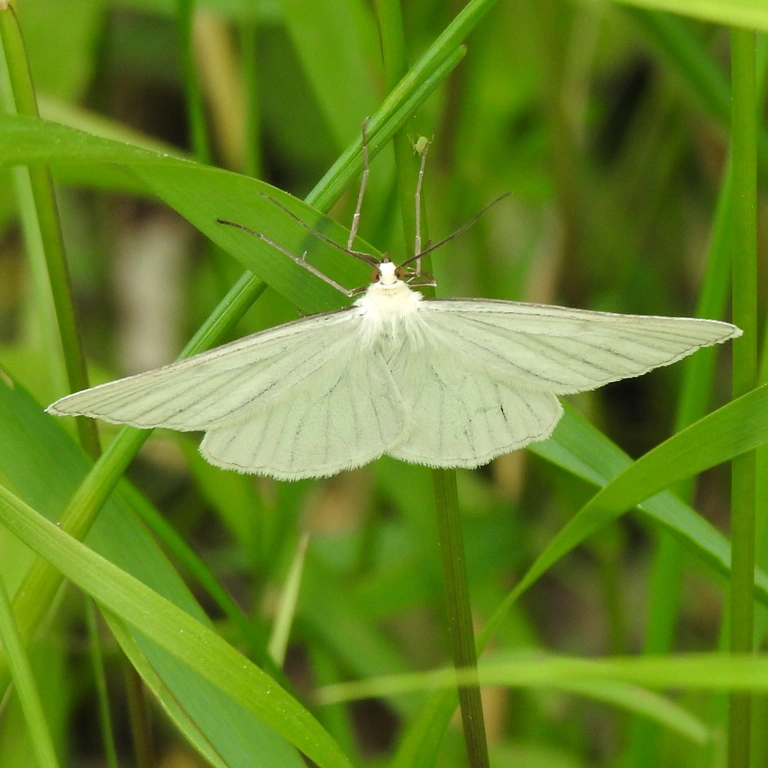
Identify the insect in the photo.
Siona lineata
